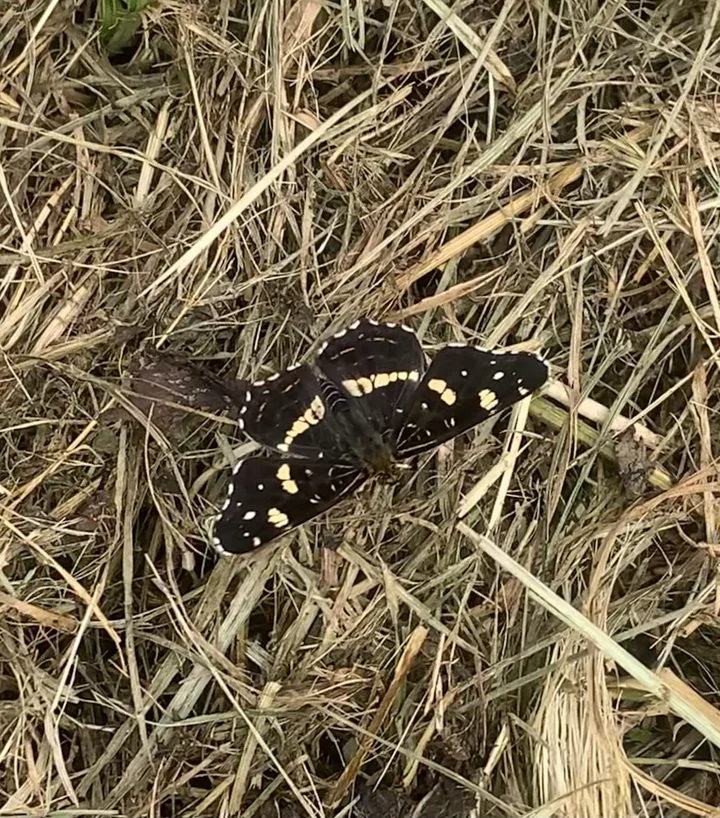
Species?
Araschnia levana
